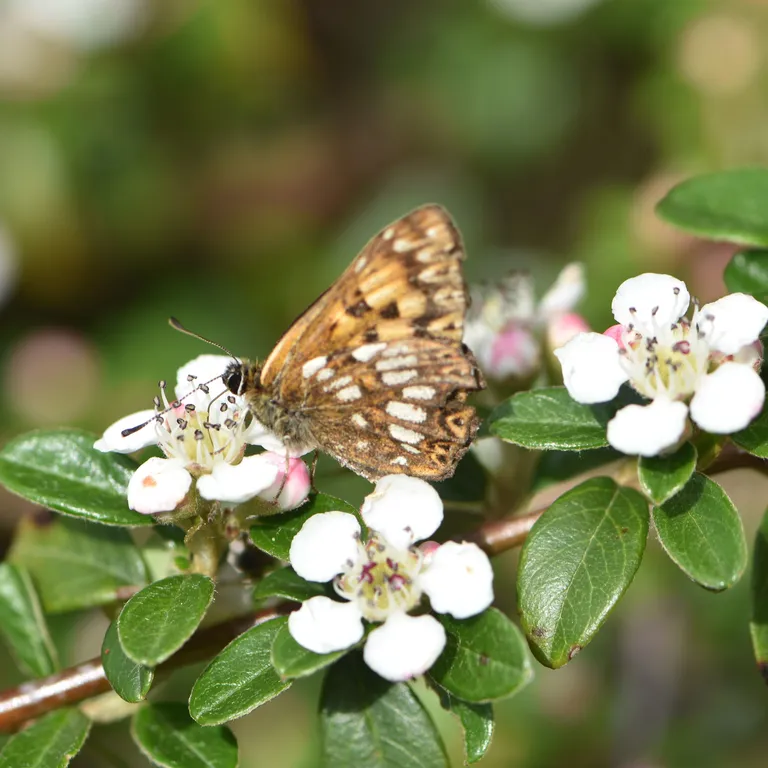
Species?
Hamearis lucina
